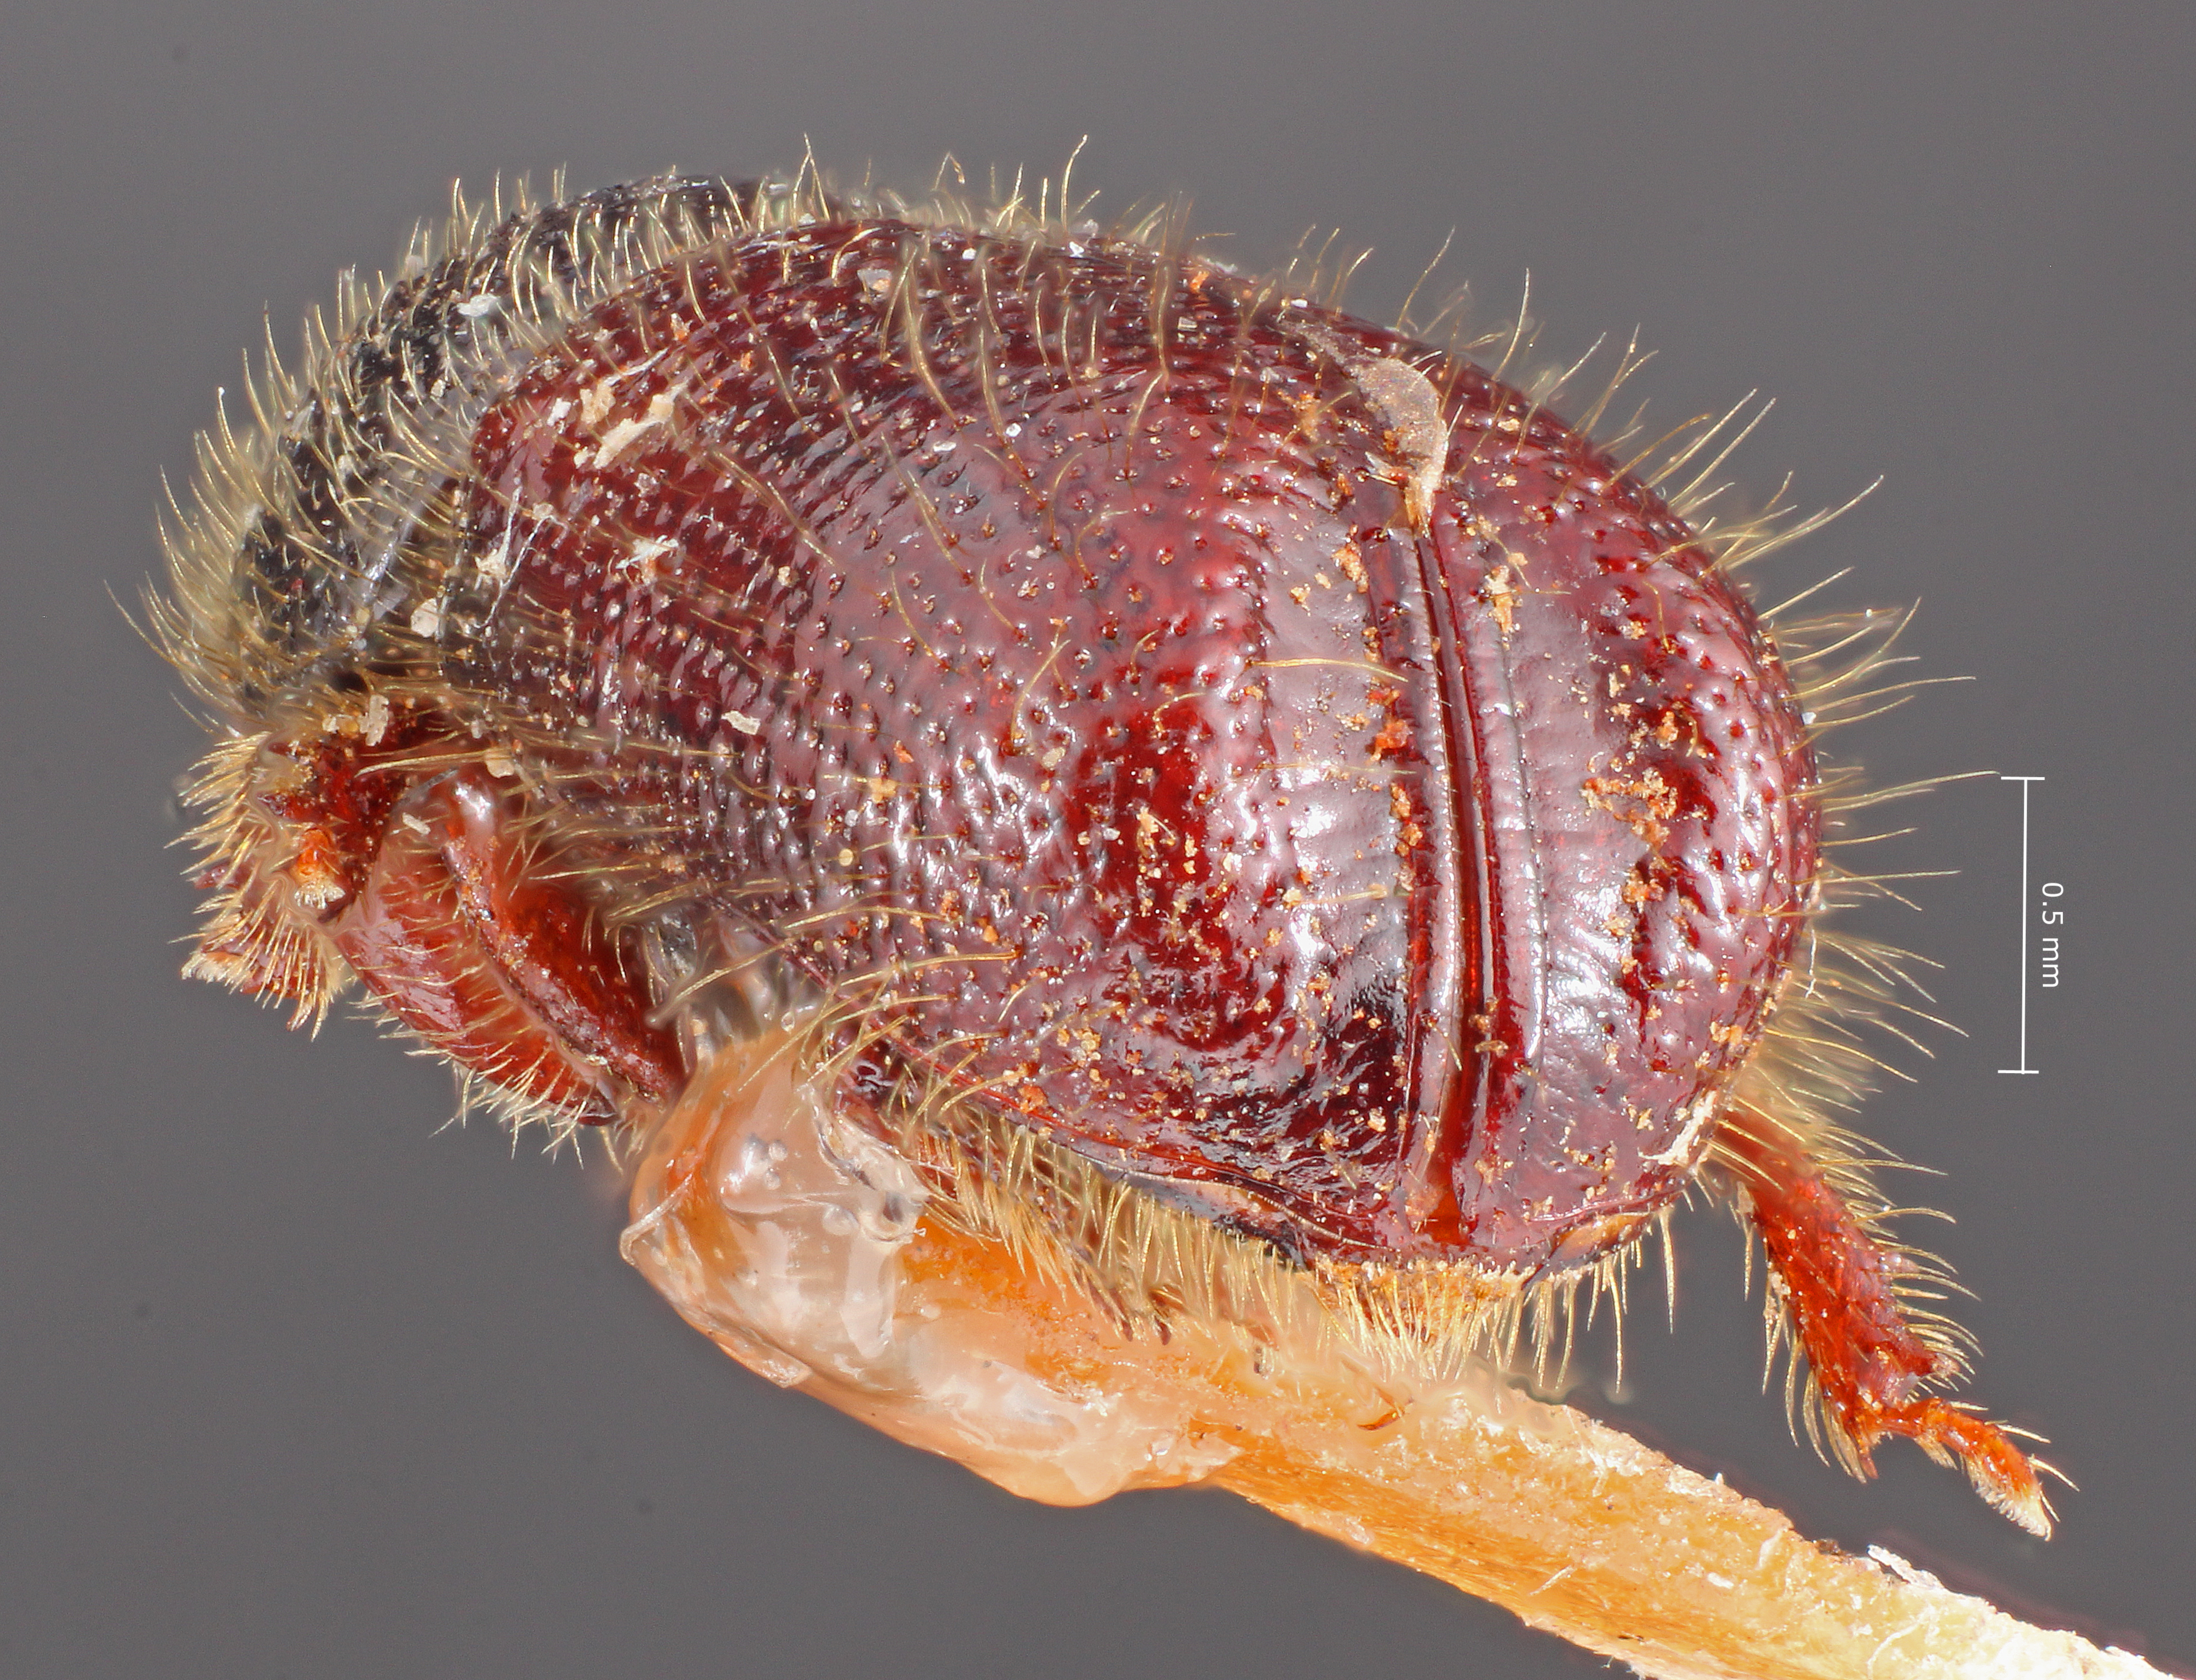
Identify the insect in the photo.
Conophthorus apachecae
